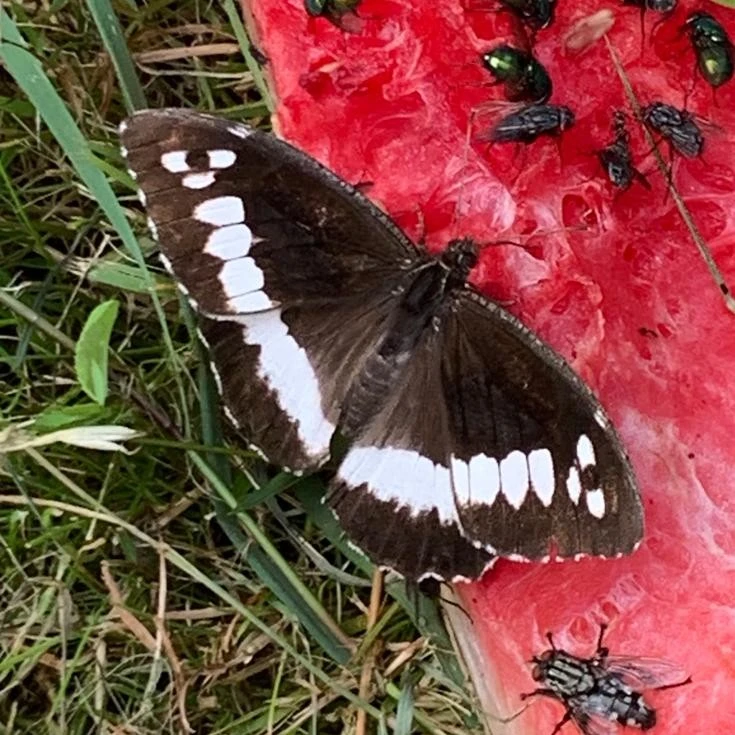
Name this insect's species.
Brintesia circe
